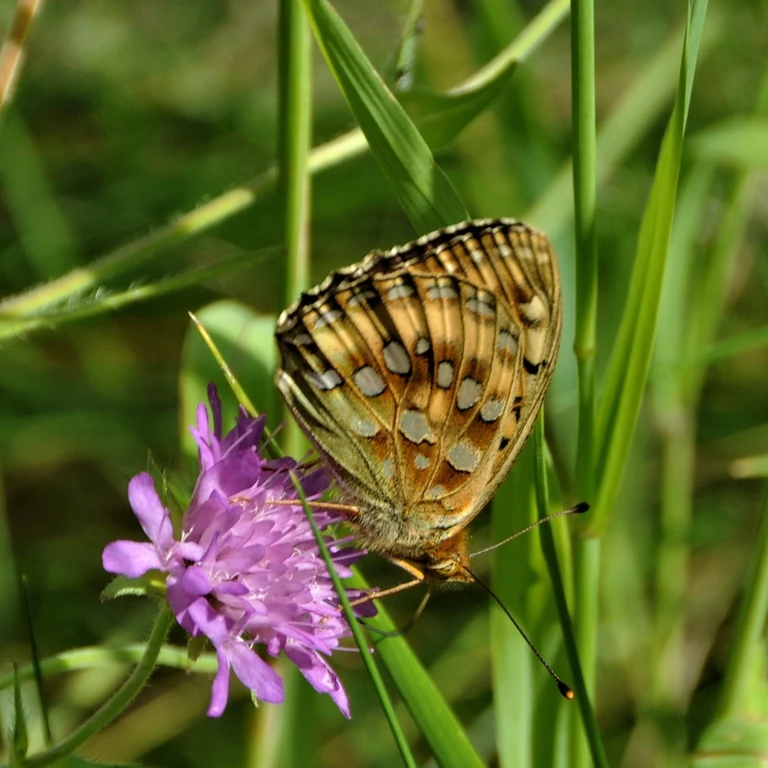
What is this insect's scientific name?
Speyeria aglaja
